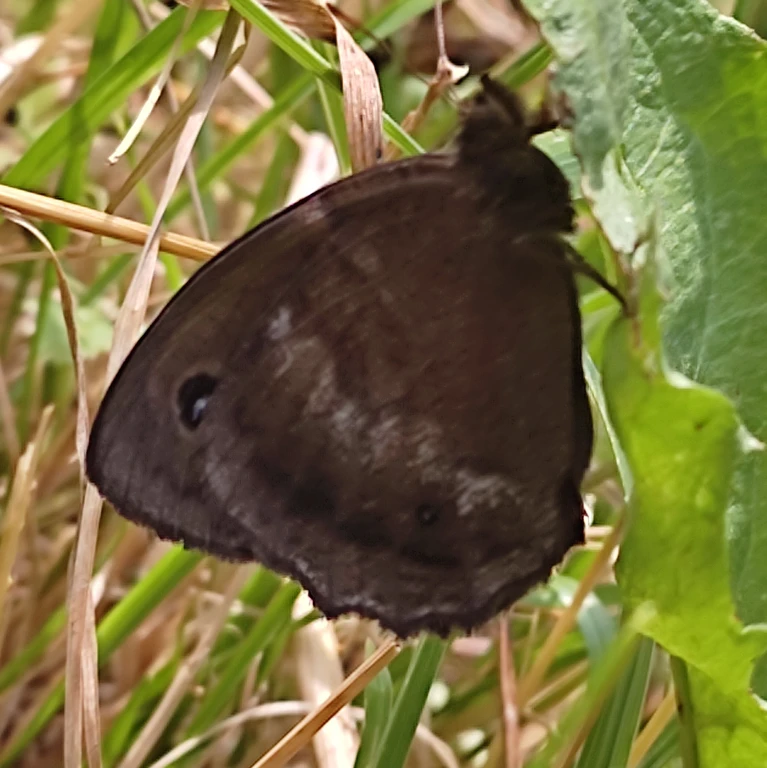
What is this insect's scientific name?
Minois dryas
